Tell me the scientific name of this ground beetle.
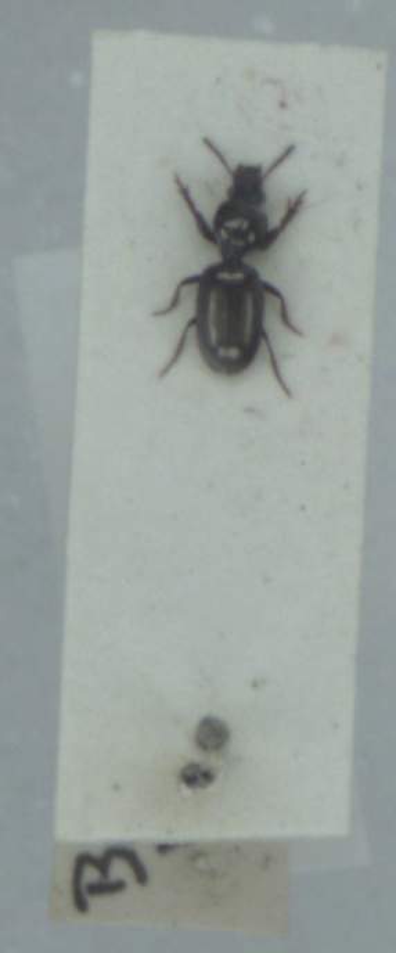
Dyschirius thoracicus
